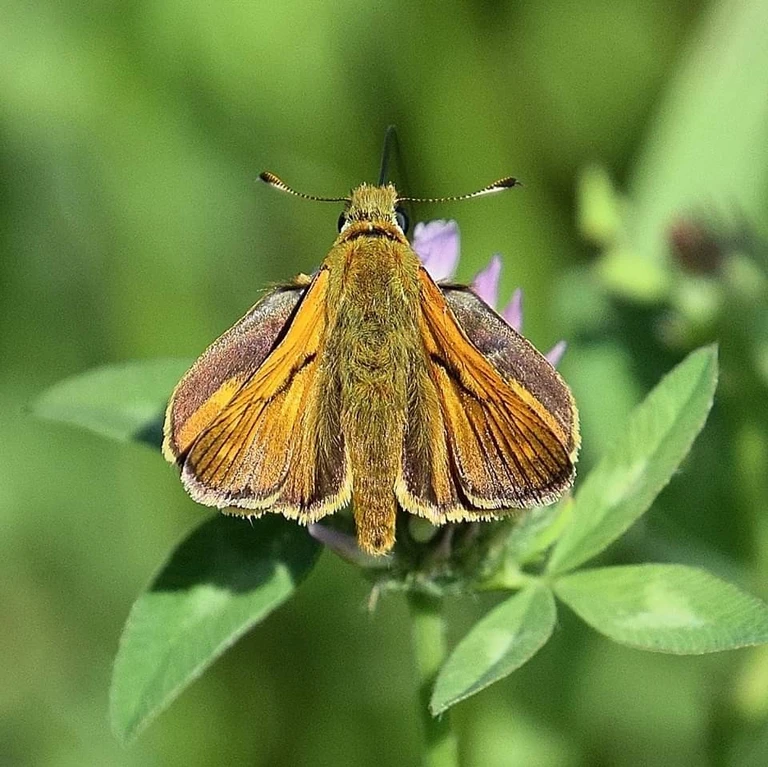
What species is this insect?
Ochlodes sylvanus (also Ochlodes venata)
